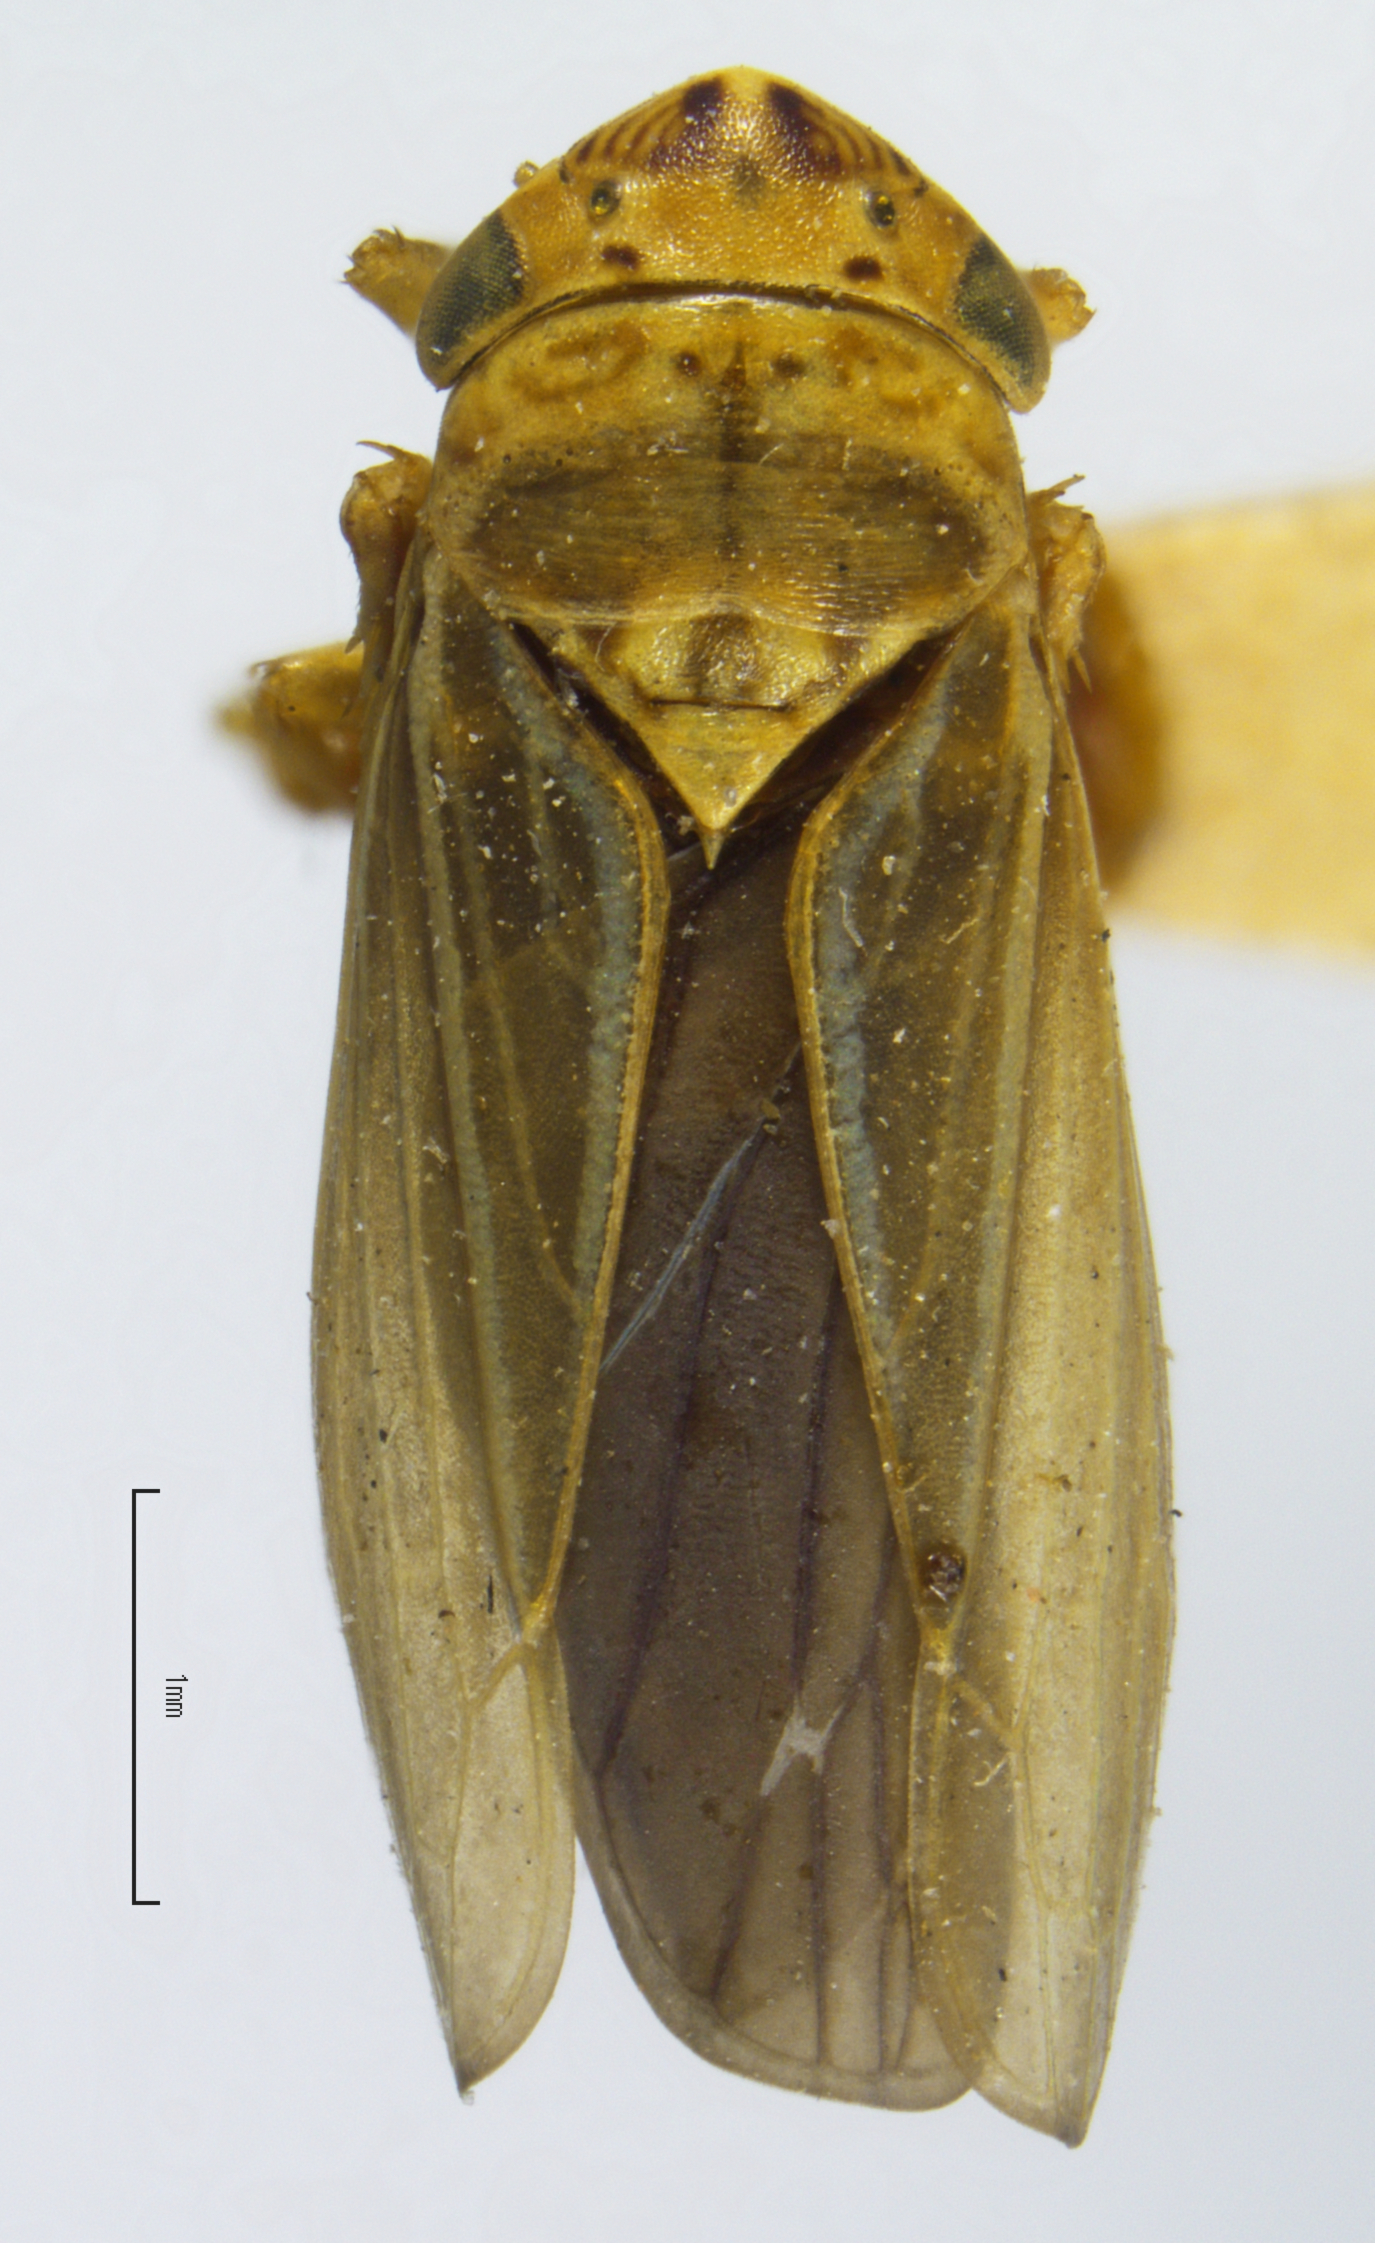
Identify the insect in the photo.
Tettigonia hartii
